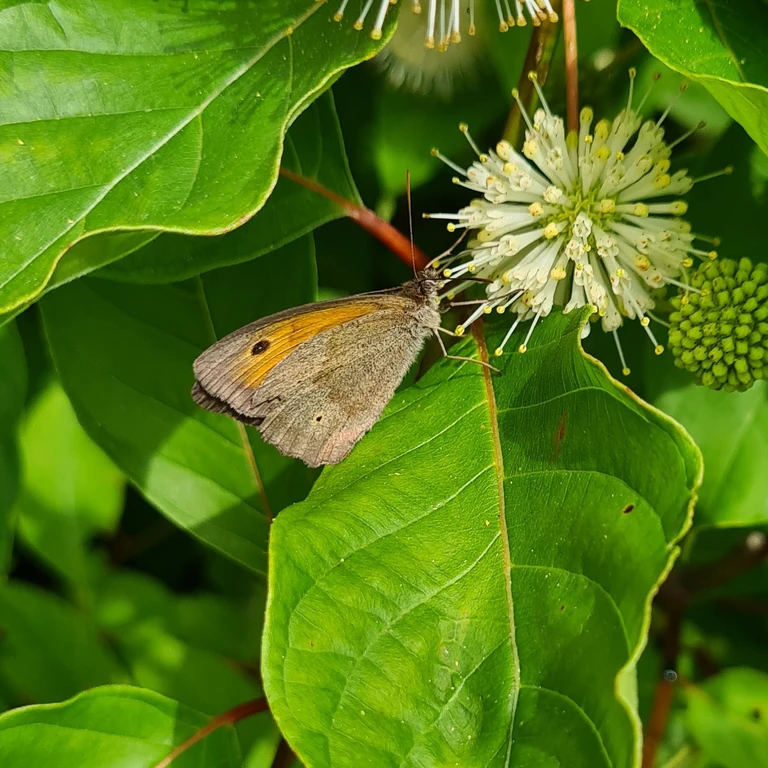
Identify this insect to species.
Maniola jurtina
